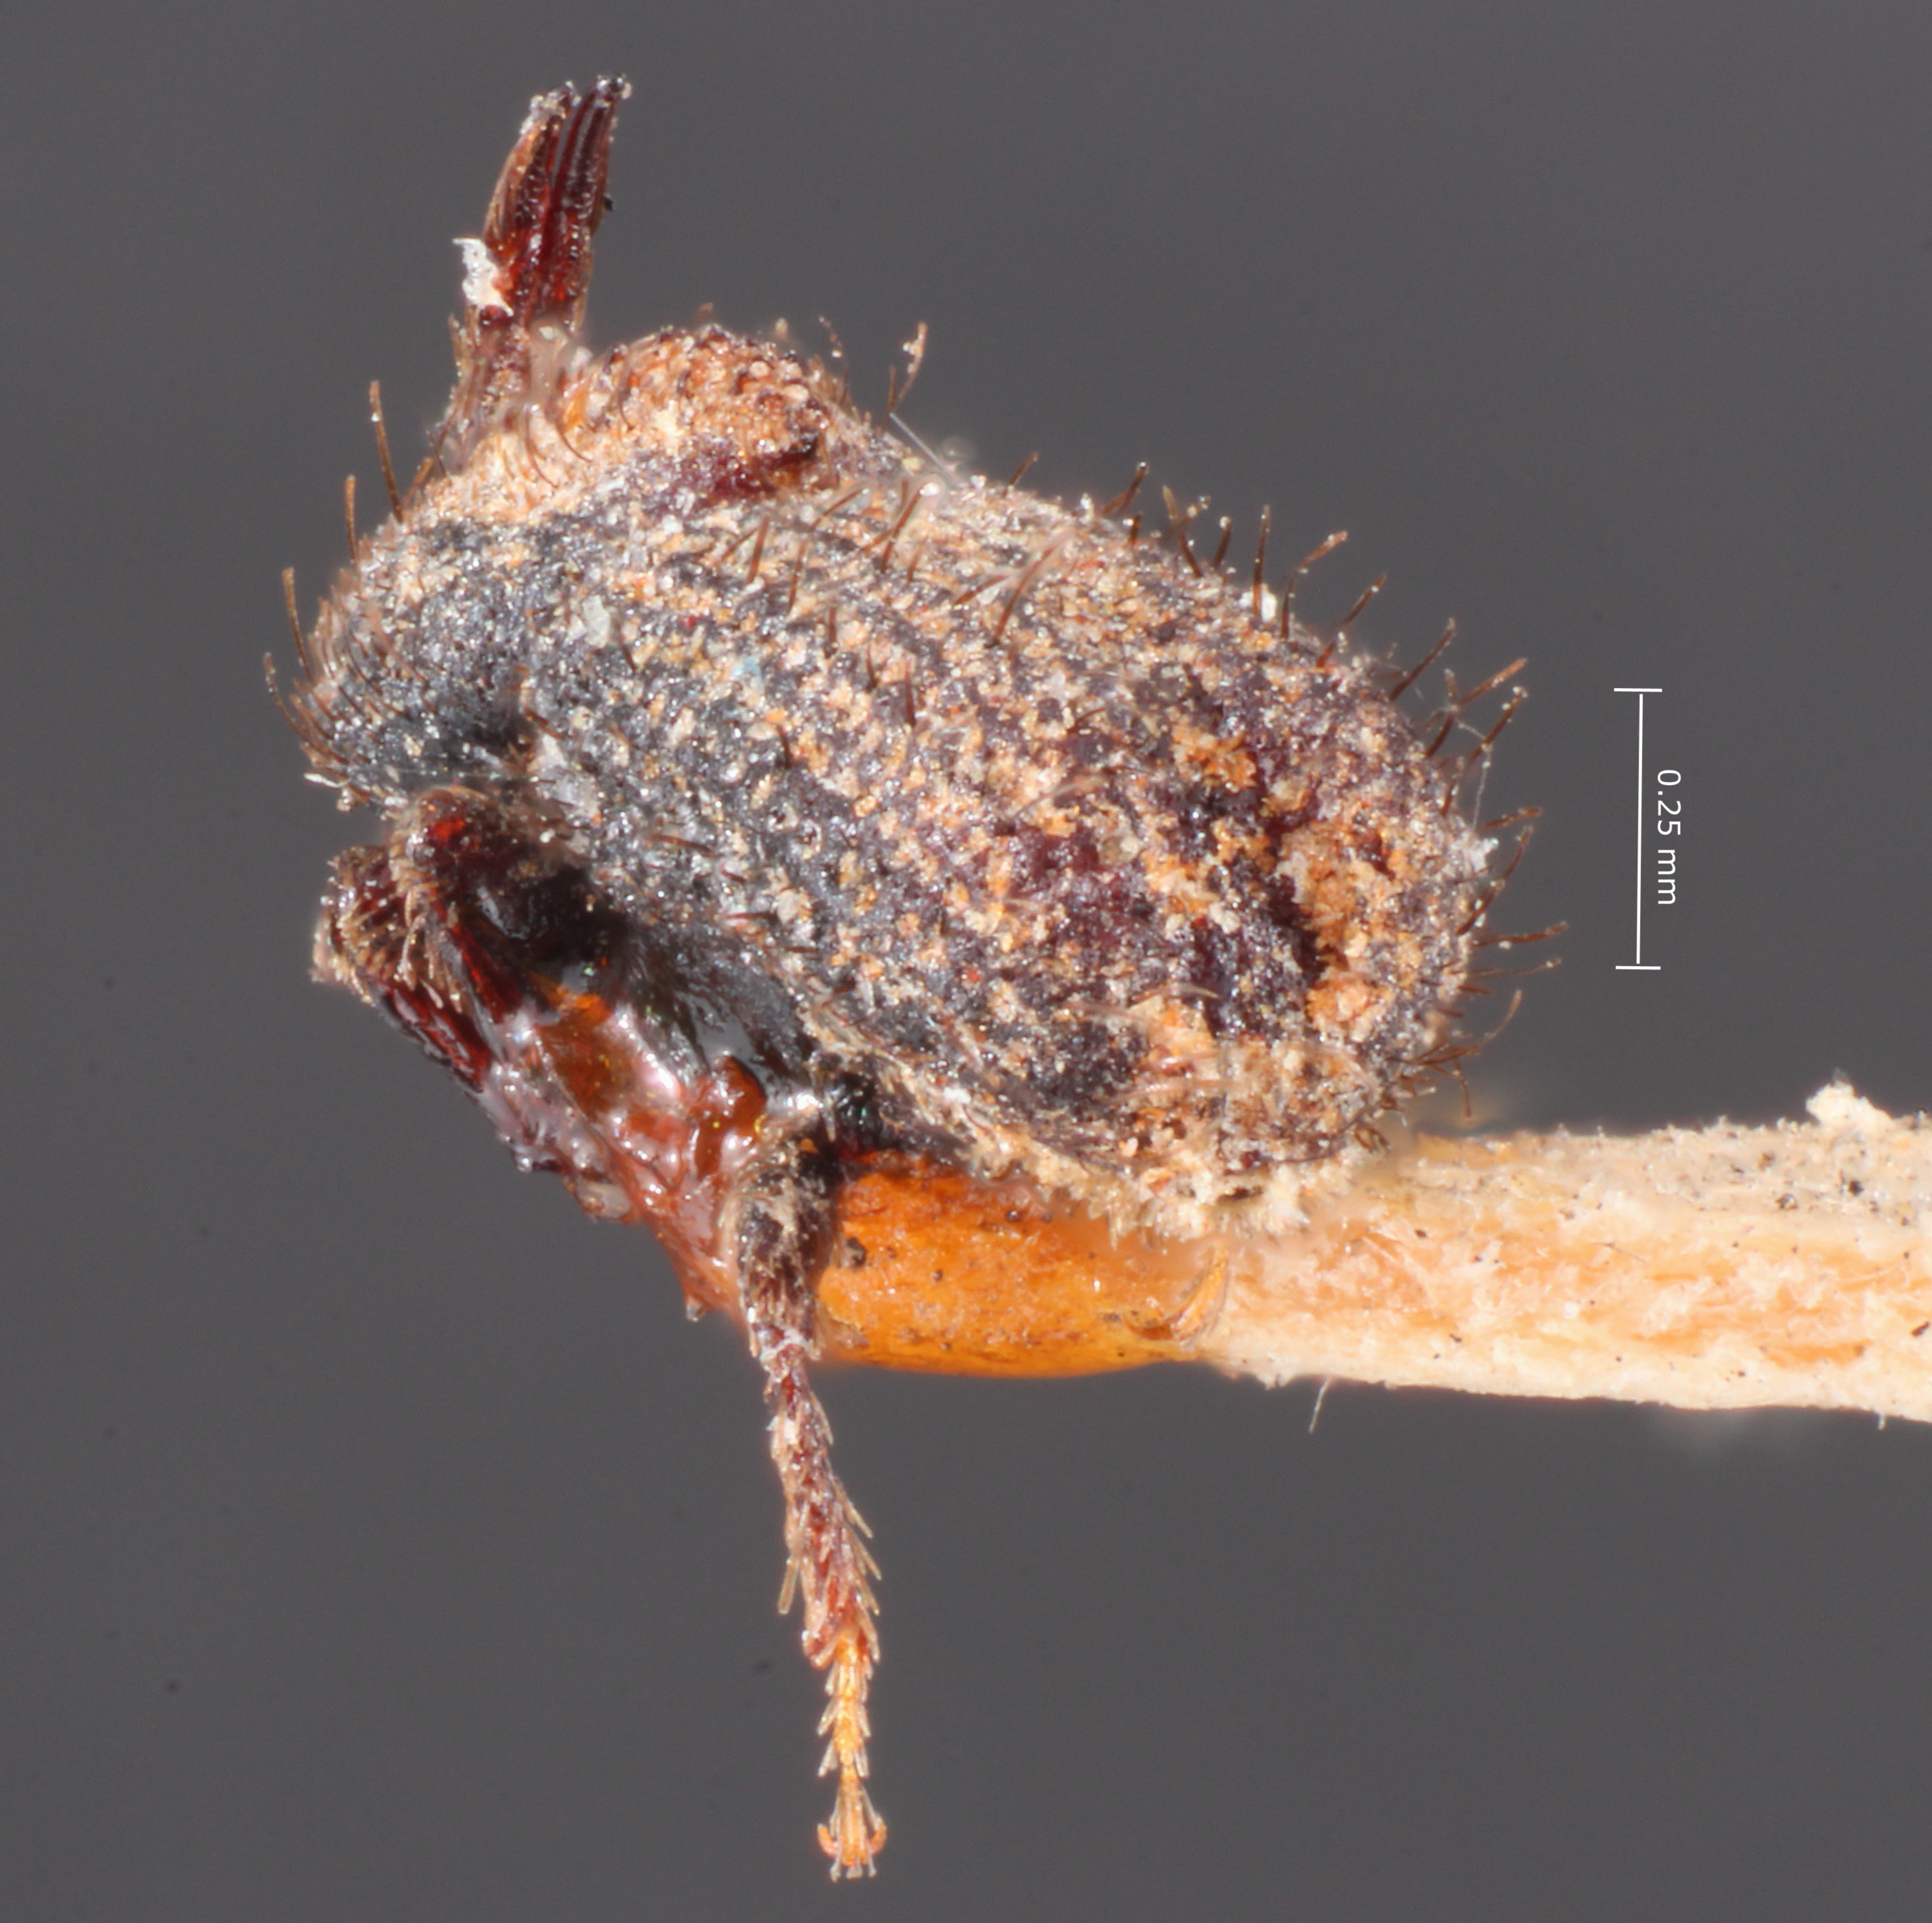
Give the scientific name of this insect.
Cactopinus pini
